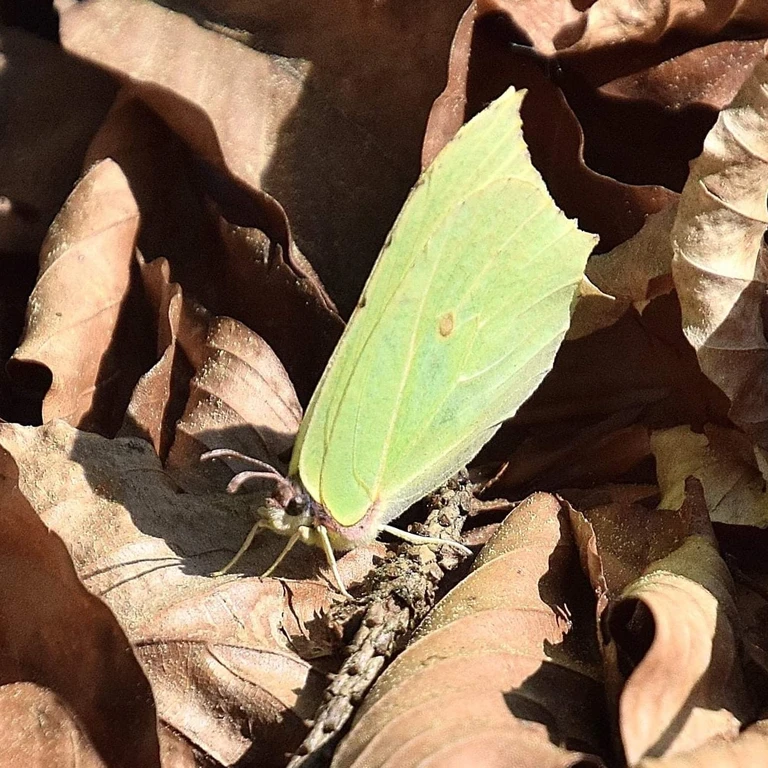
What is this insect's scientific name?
Gonepteryx rhamni
